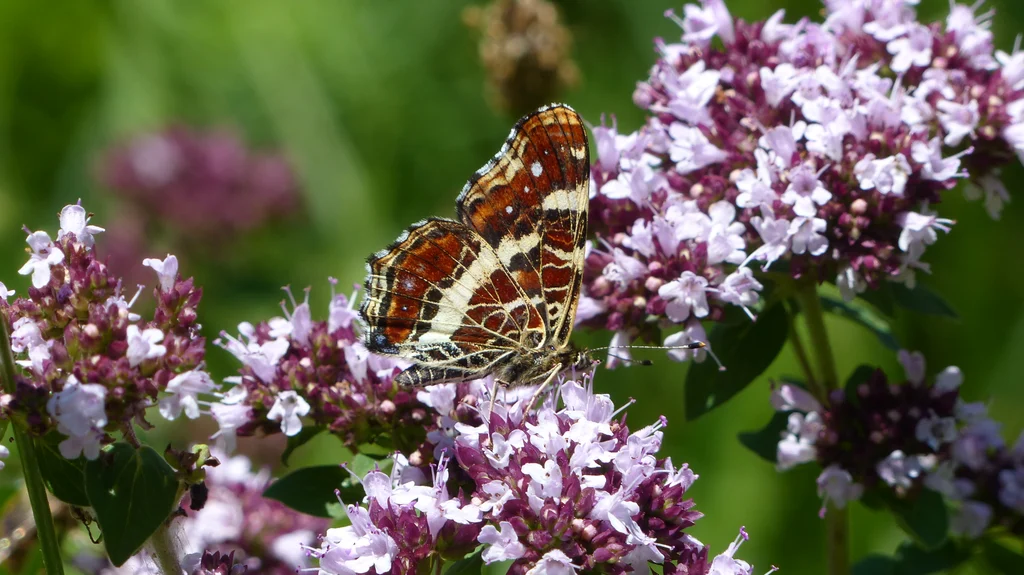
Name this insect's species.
Araschnia levana
